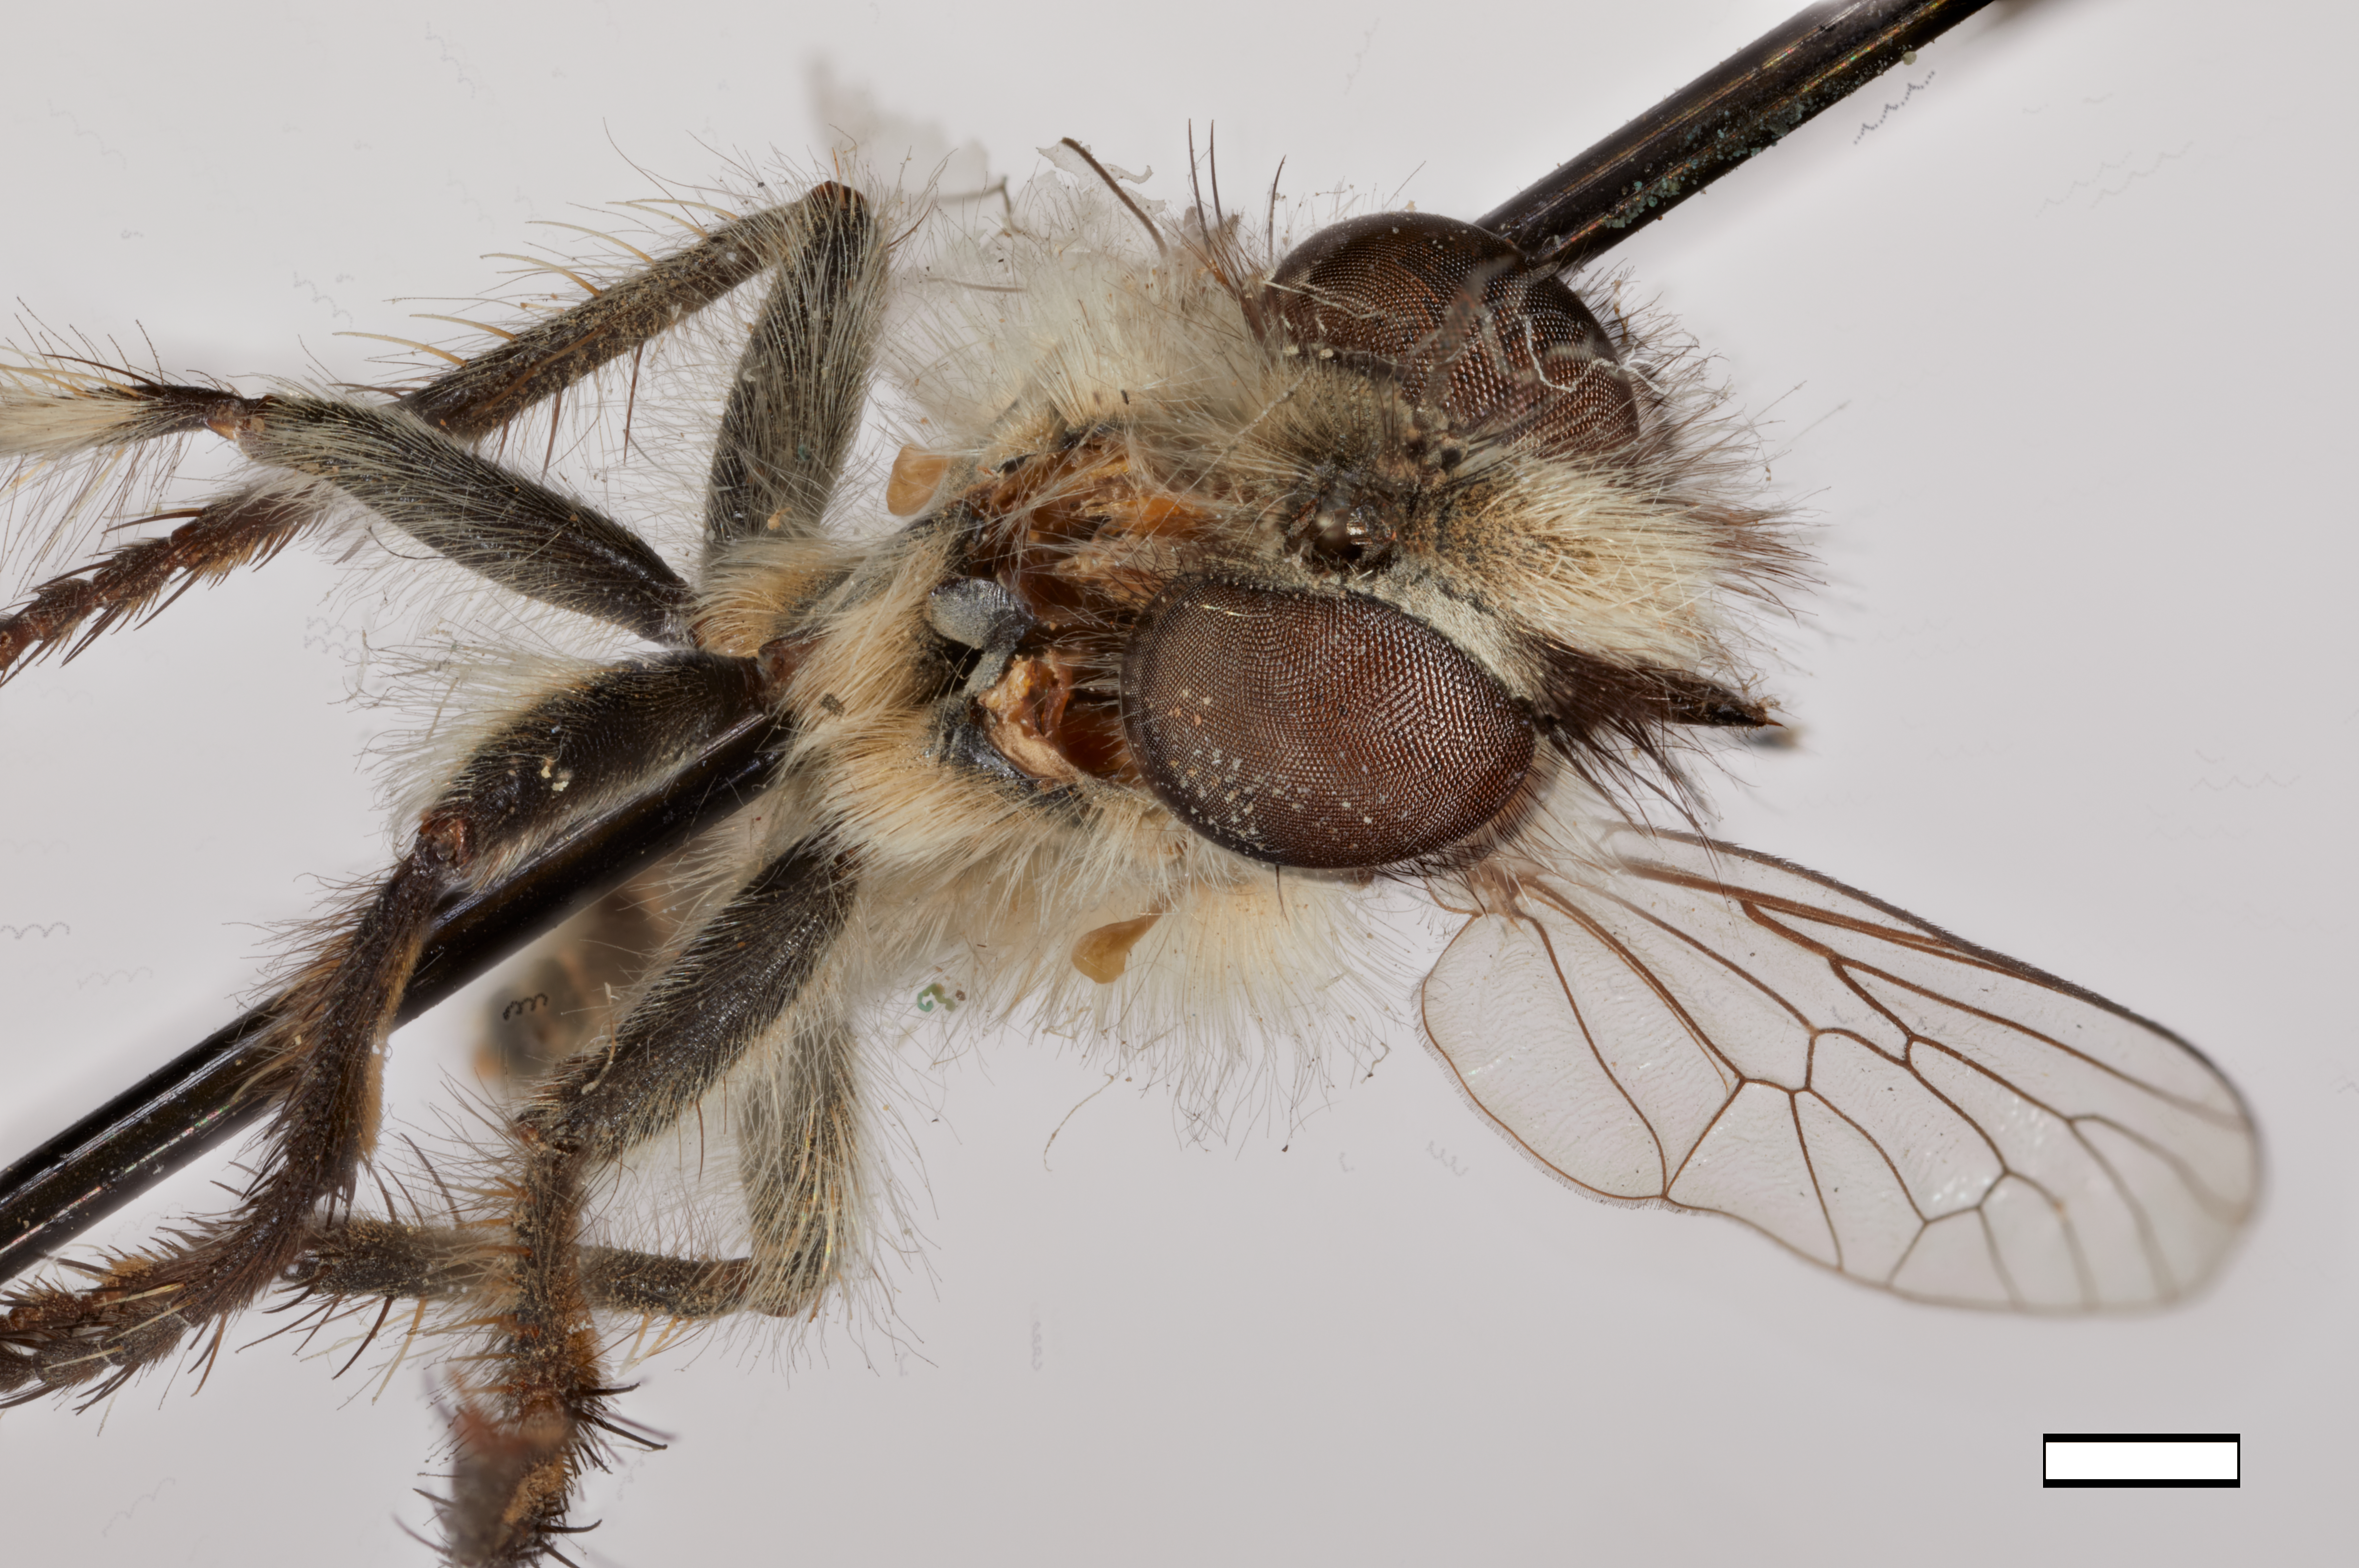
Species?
Cyrtopogon ablautoides
